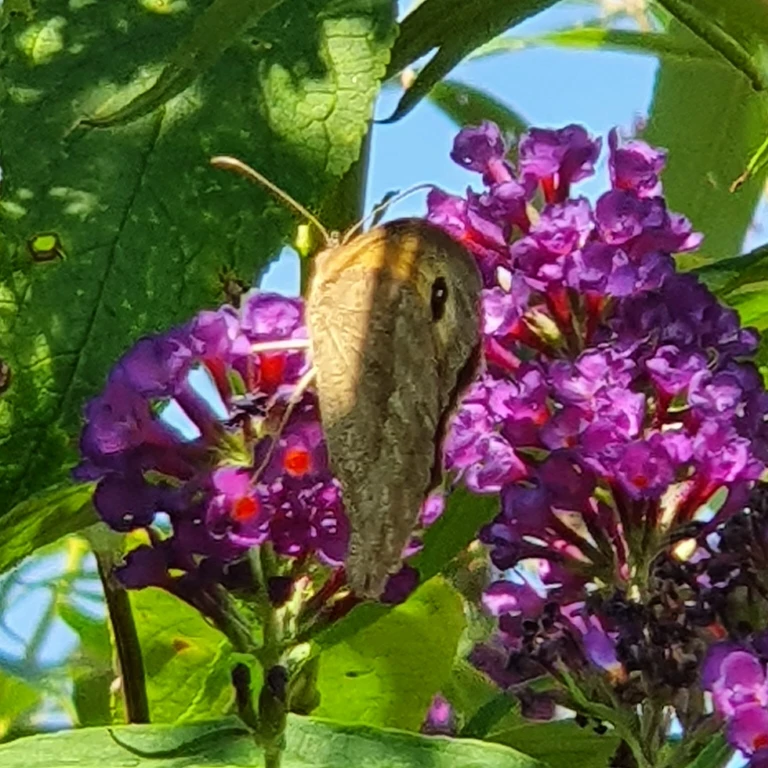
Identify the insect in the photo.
Maniola jurtina
